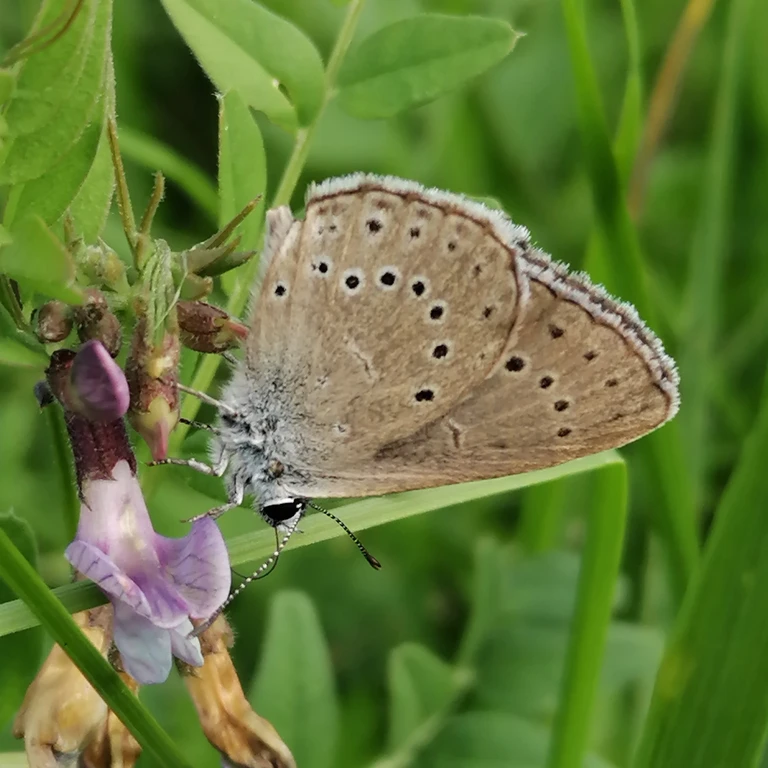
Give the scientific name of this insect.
Phengaris teleius
